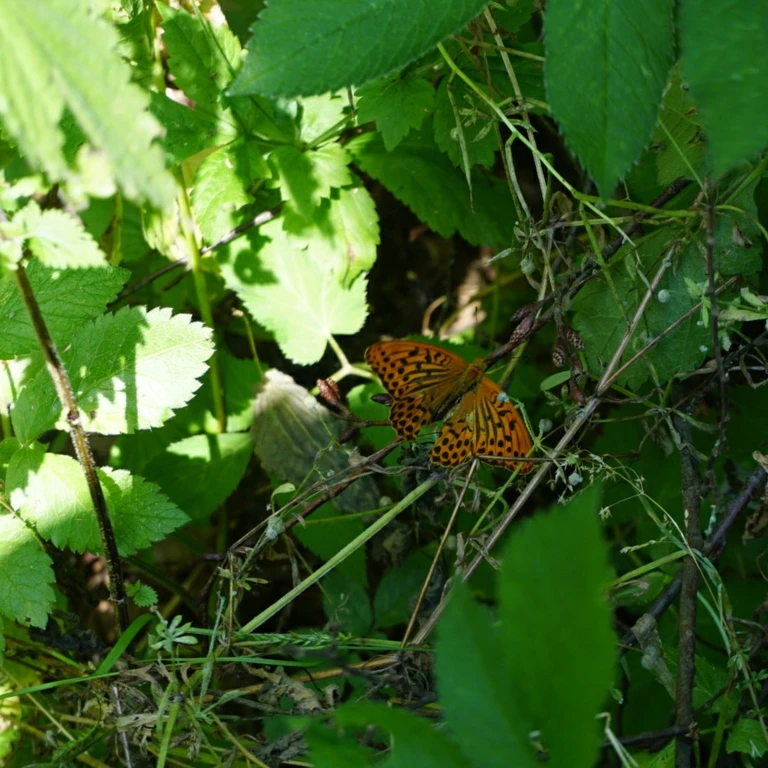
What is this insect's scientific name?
Argynnis paphia
